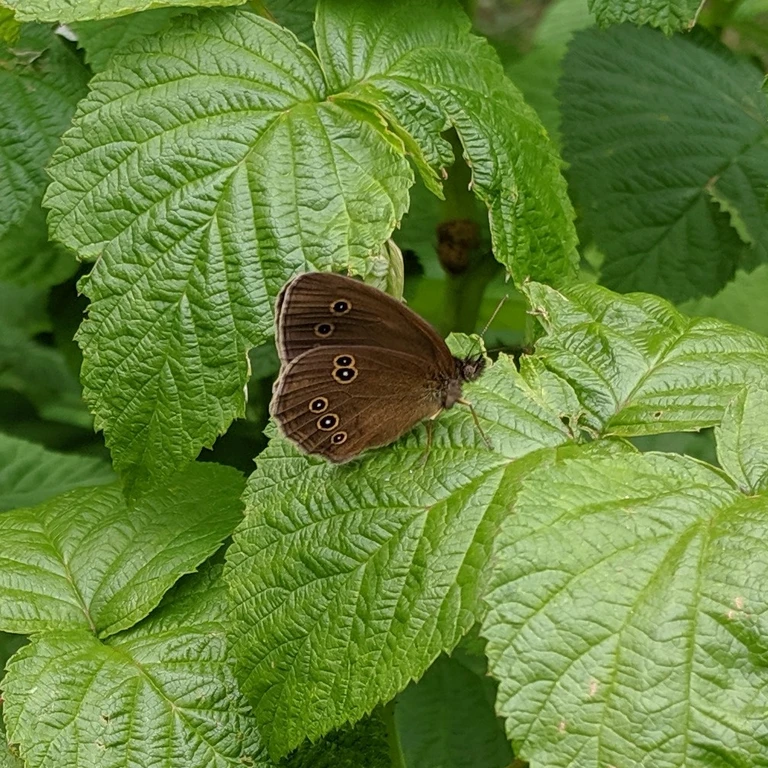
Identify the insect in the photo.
Aphantopus hyperantus
